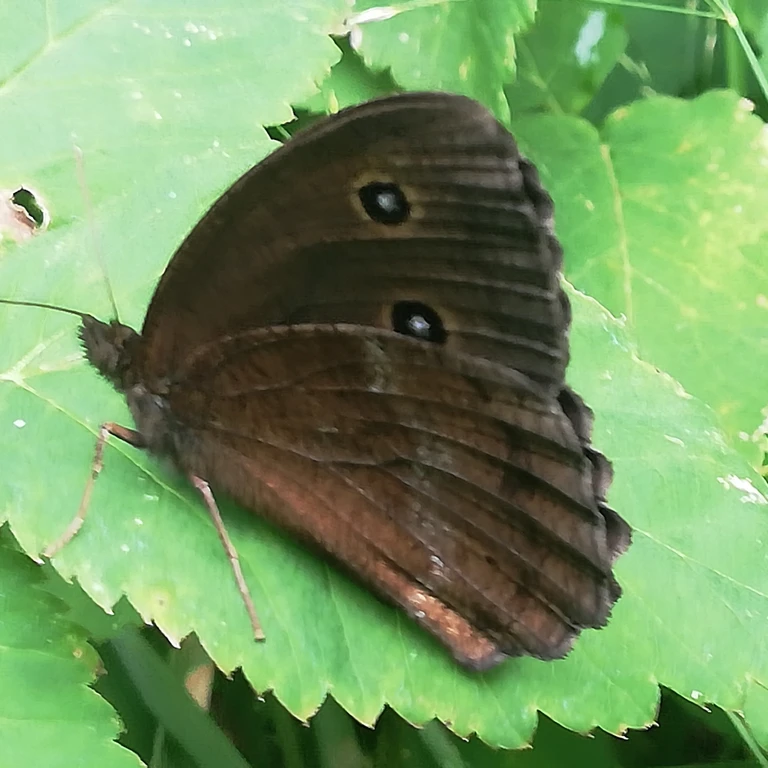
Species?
Minois dryas
